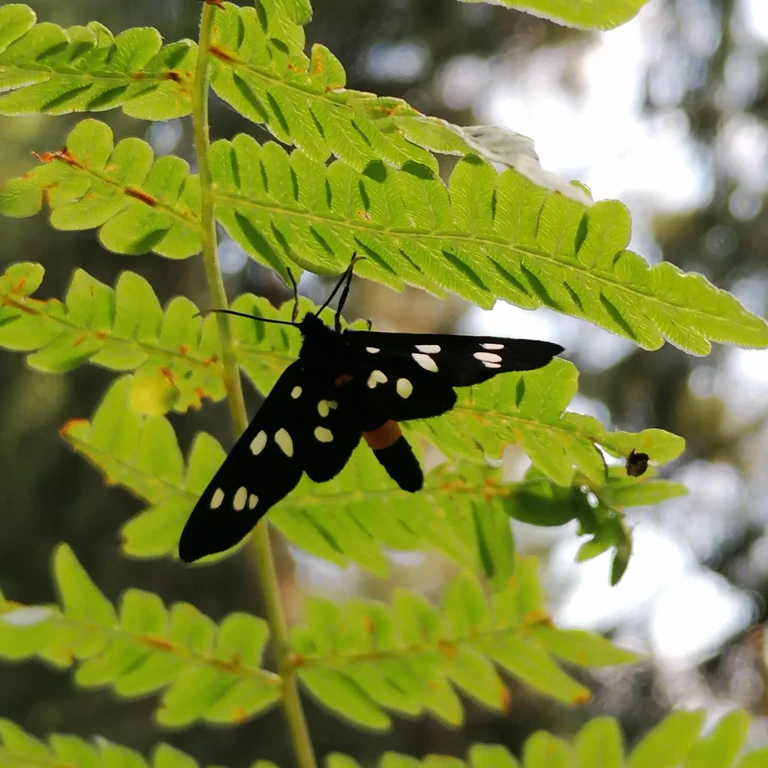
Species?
Amata phegea
